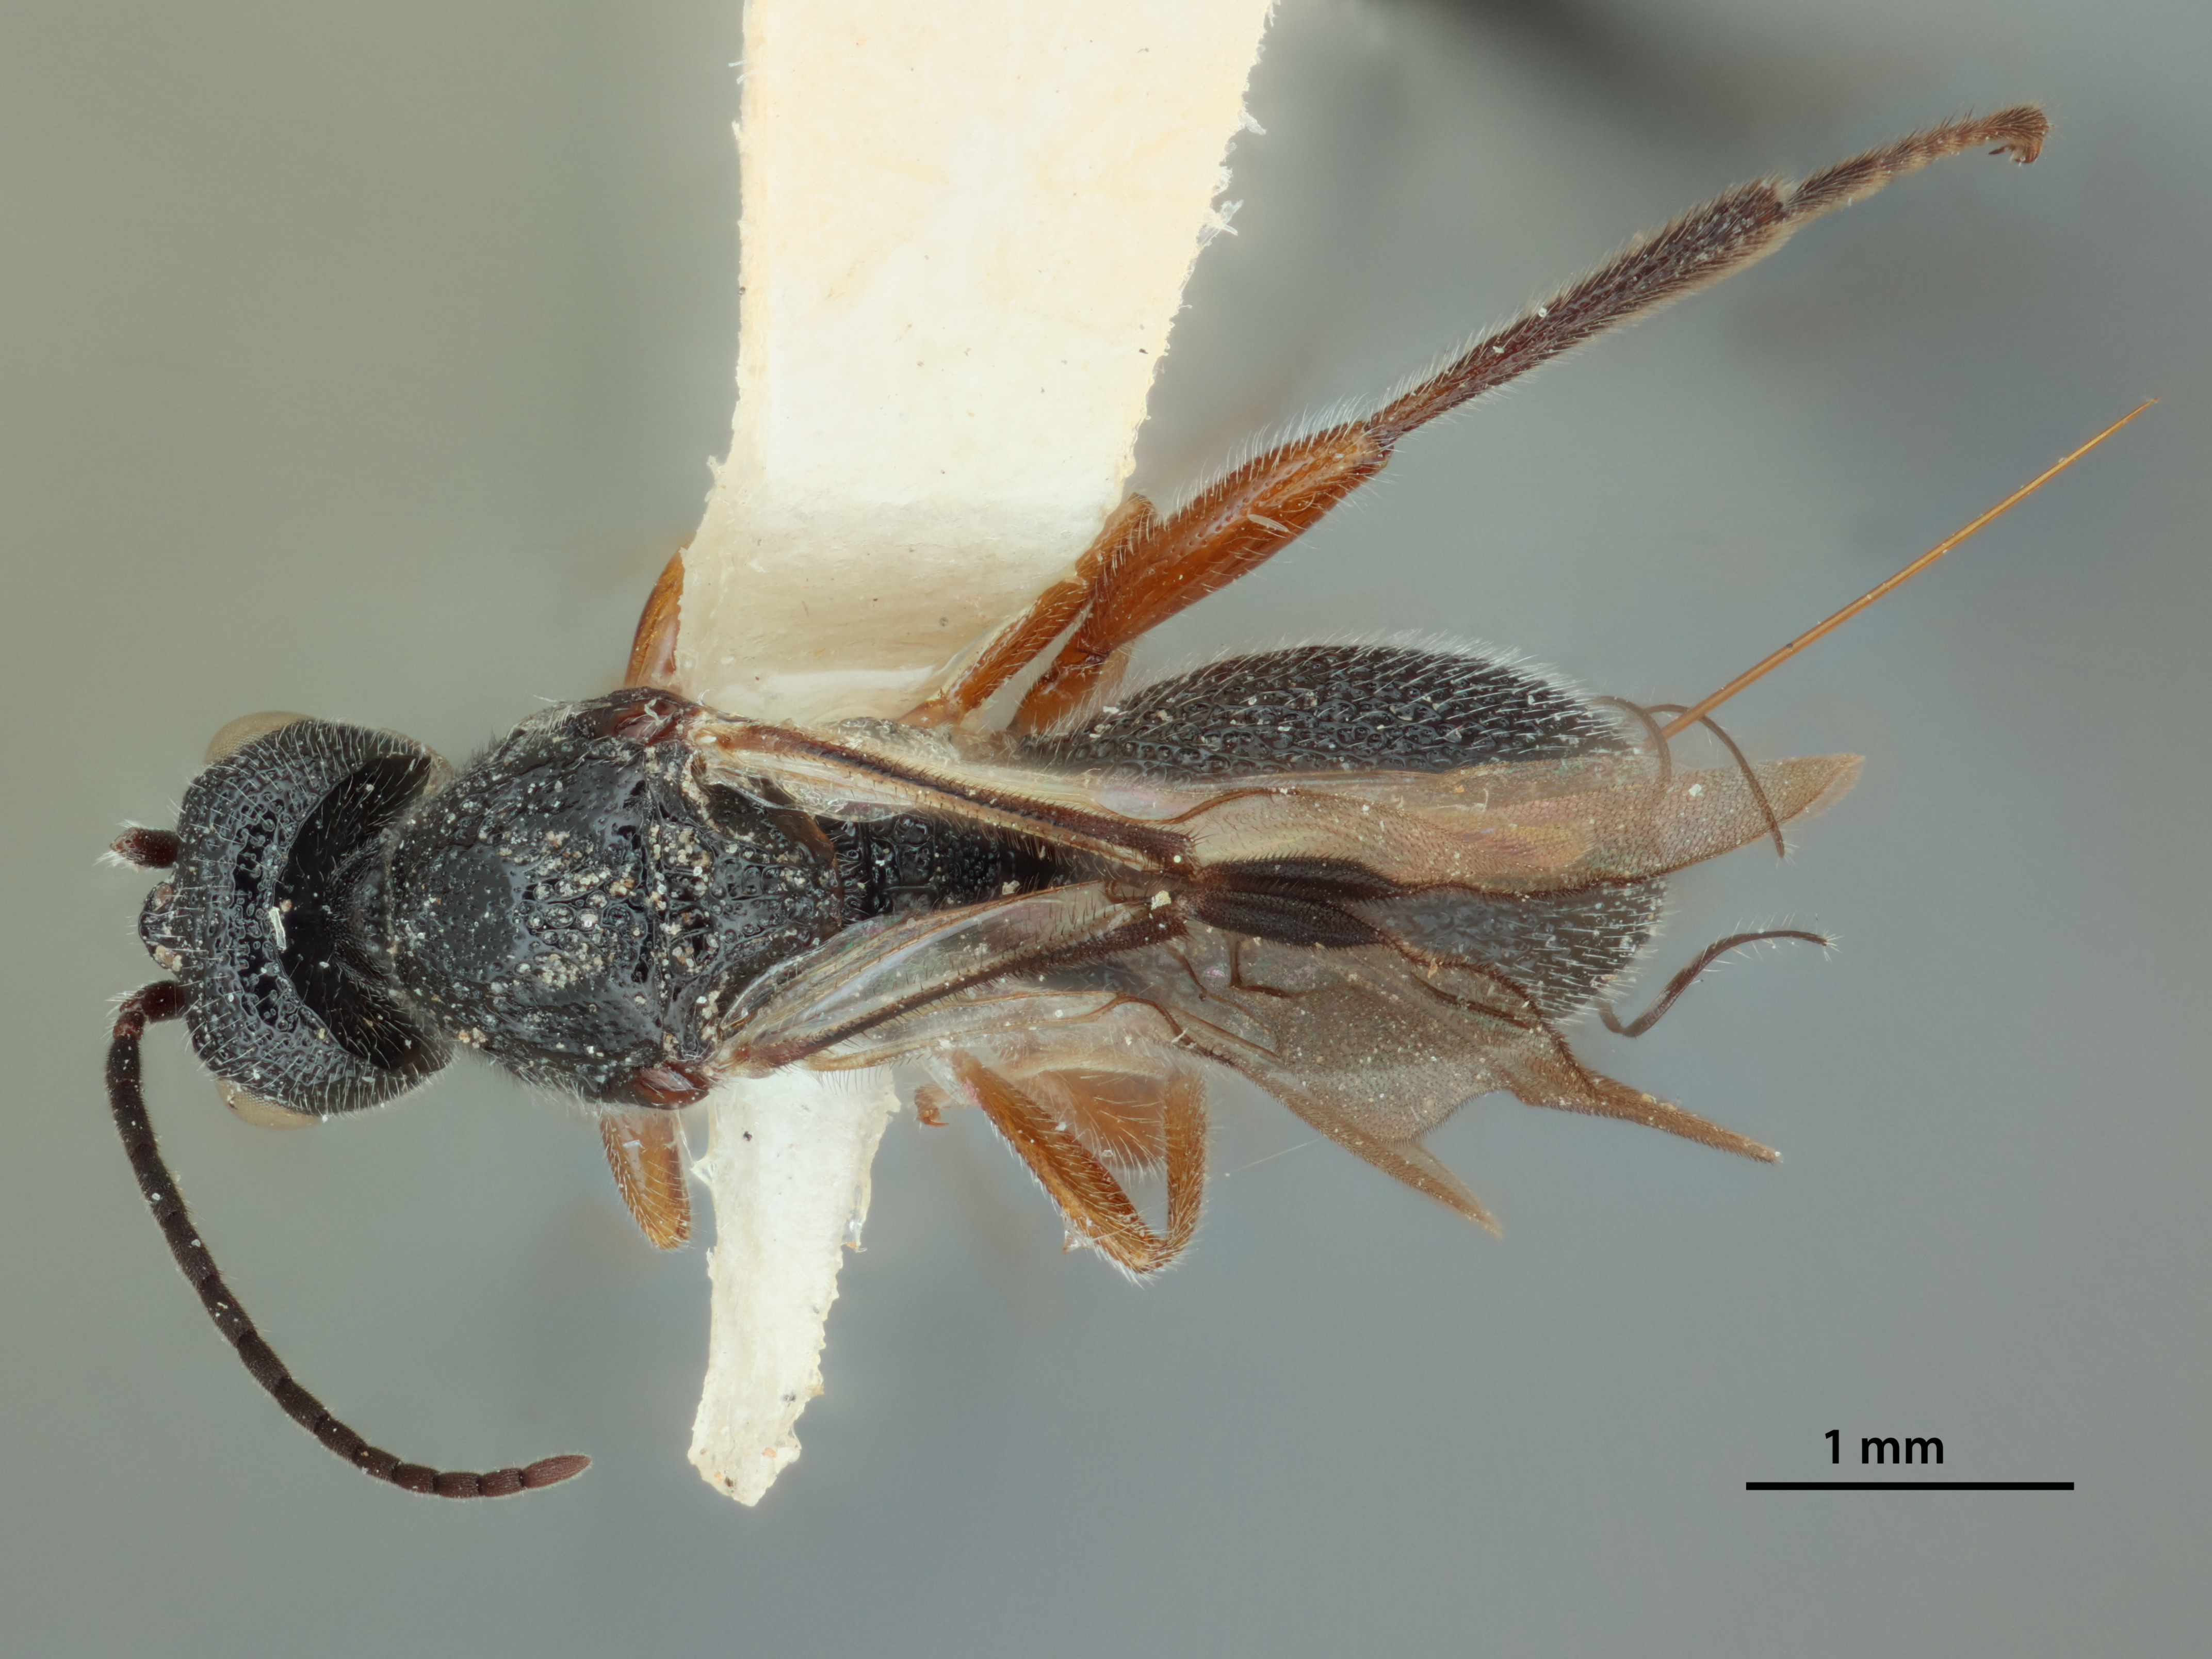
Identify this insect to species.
Urosigalphus pardus
